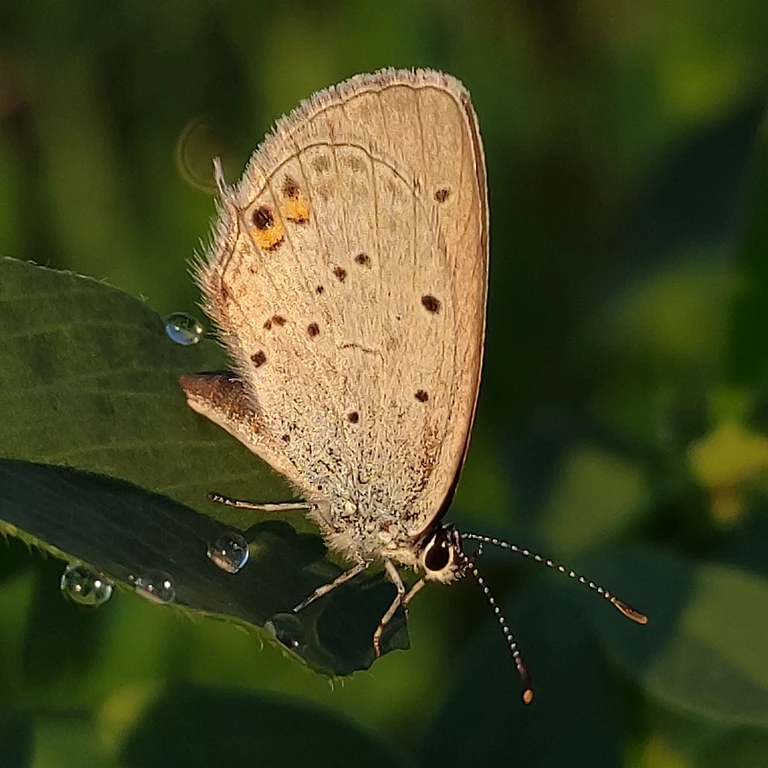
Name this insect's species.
Cupido argiades (also Elkalyce argiades)
